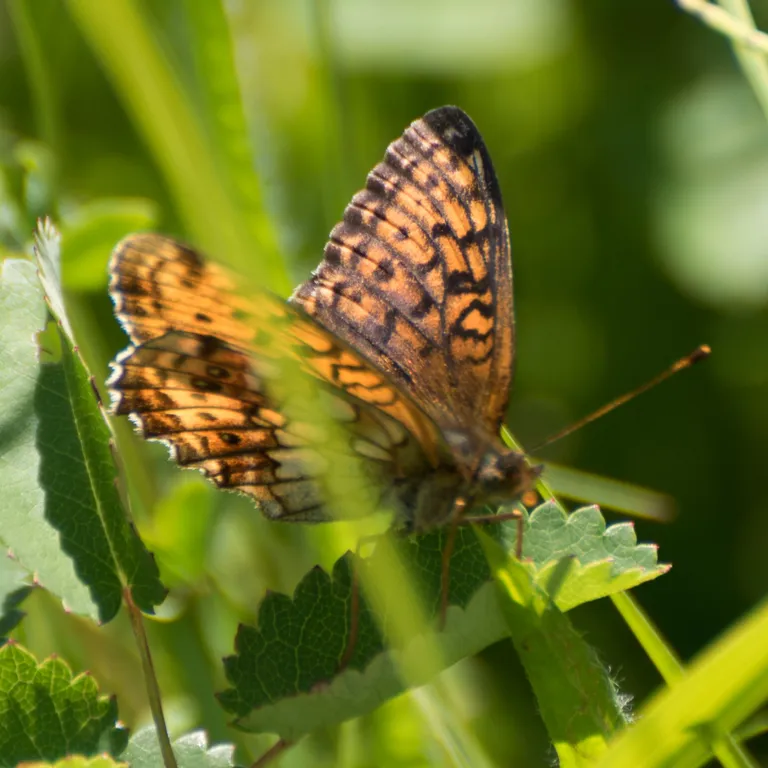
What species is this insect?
Brenthis ino
